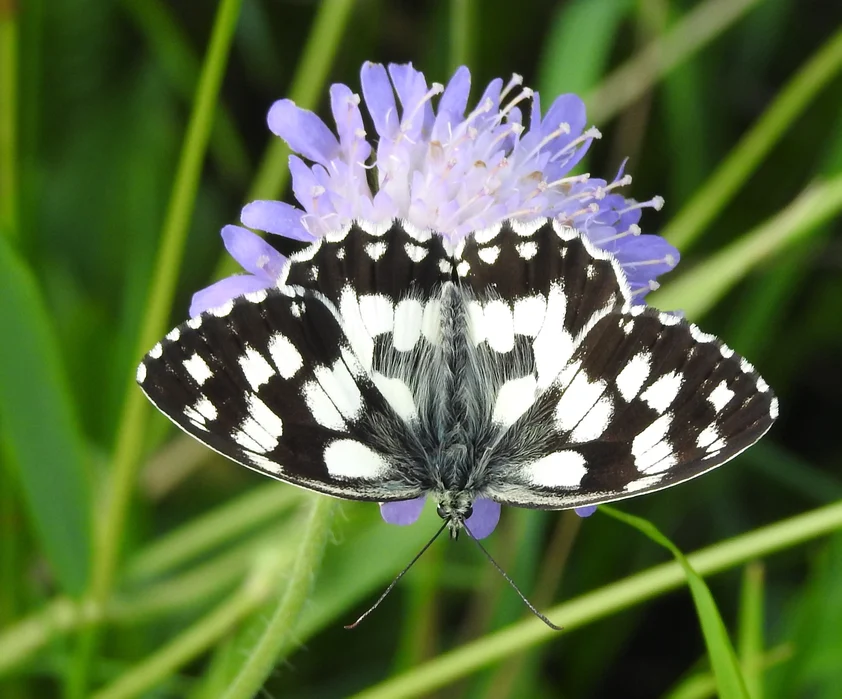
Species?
Melanargia galathea
